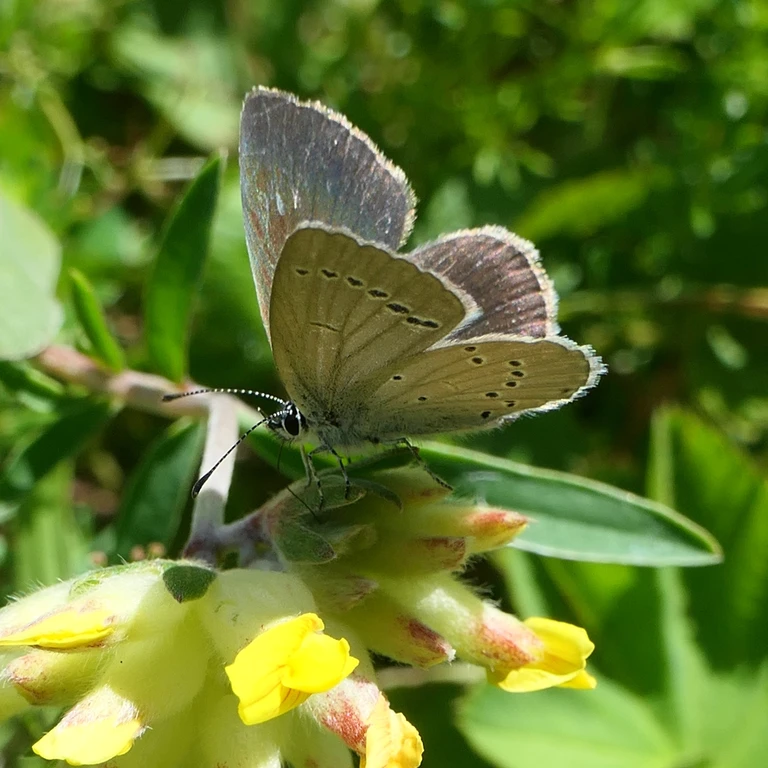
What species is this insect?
Cupido minimus
